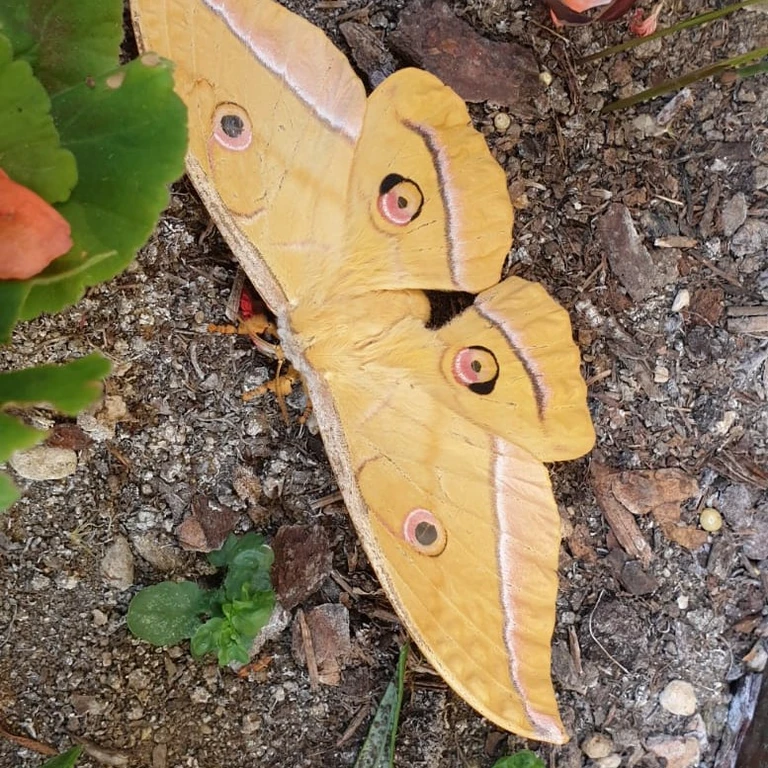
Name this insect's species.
Antheraea yamamai
